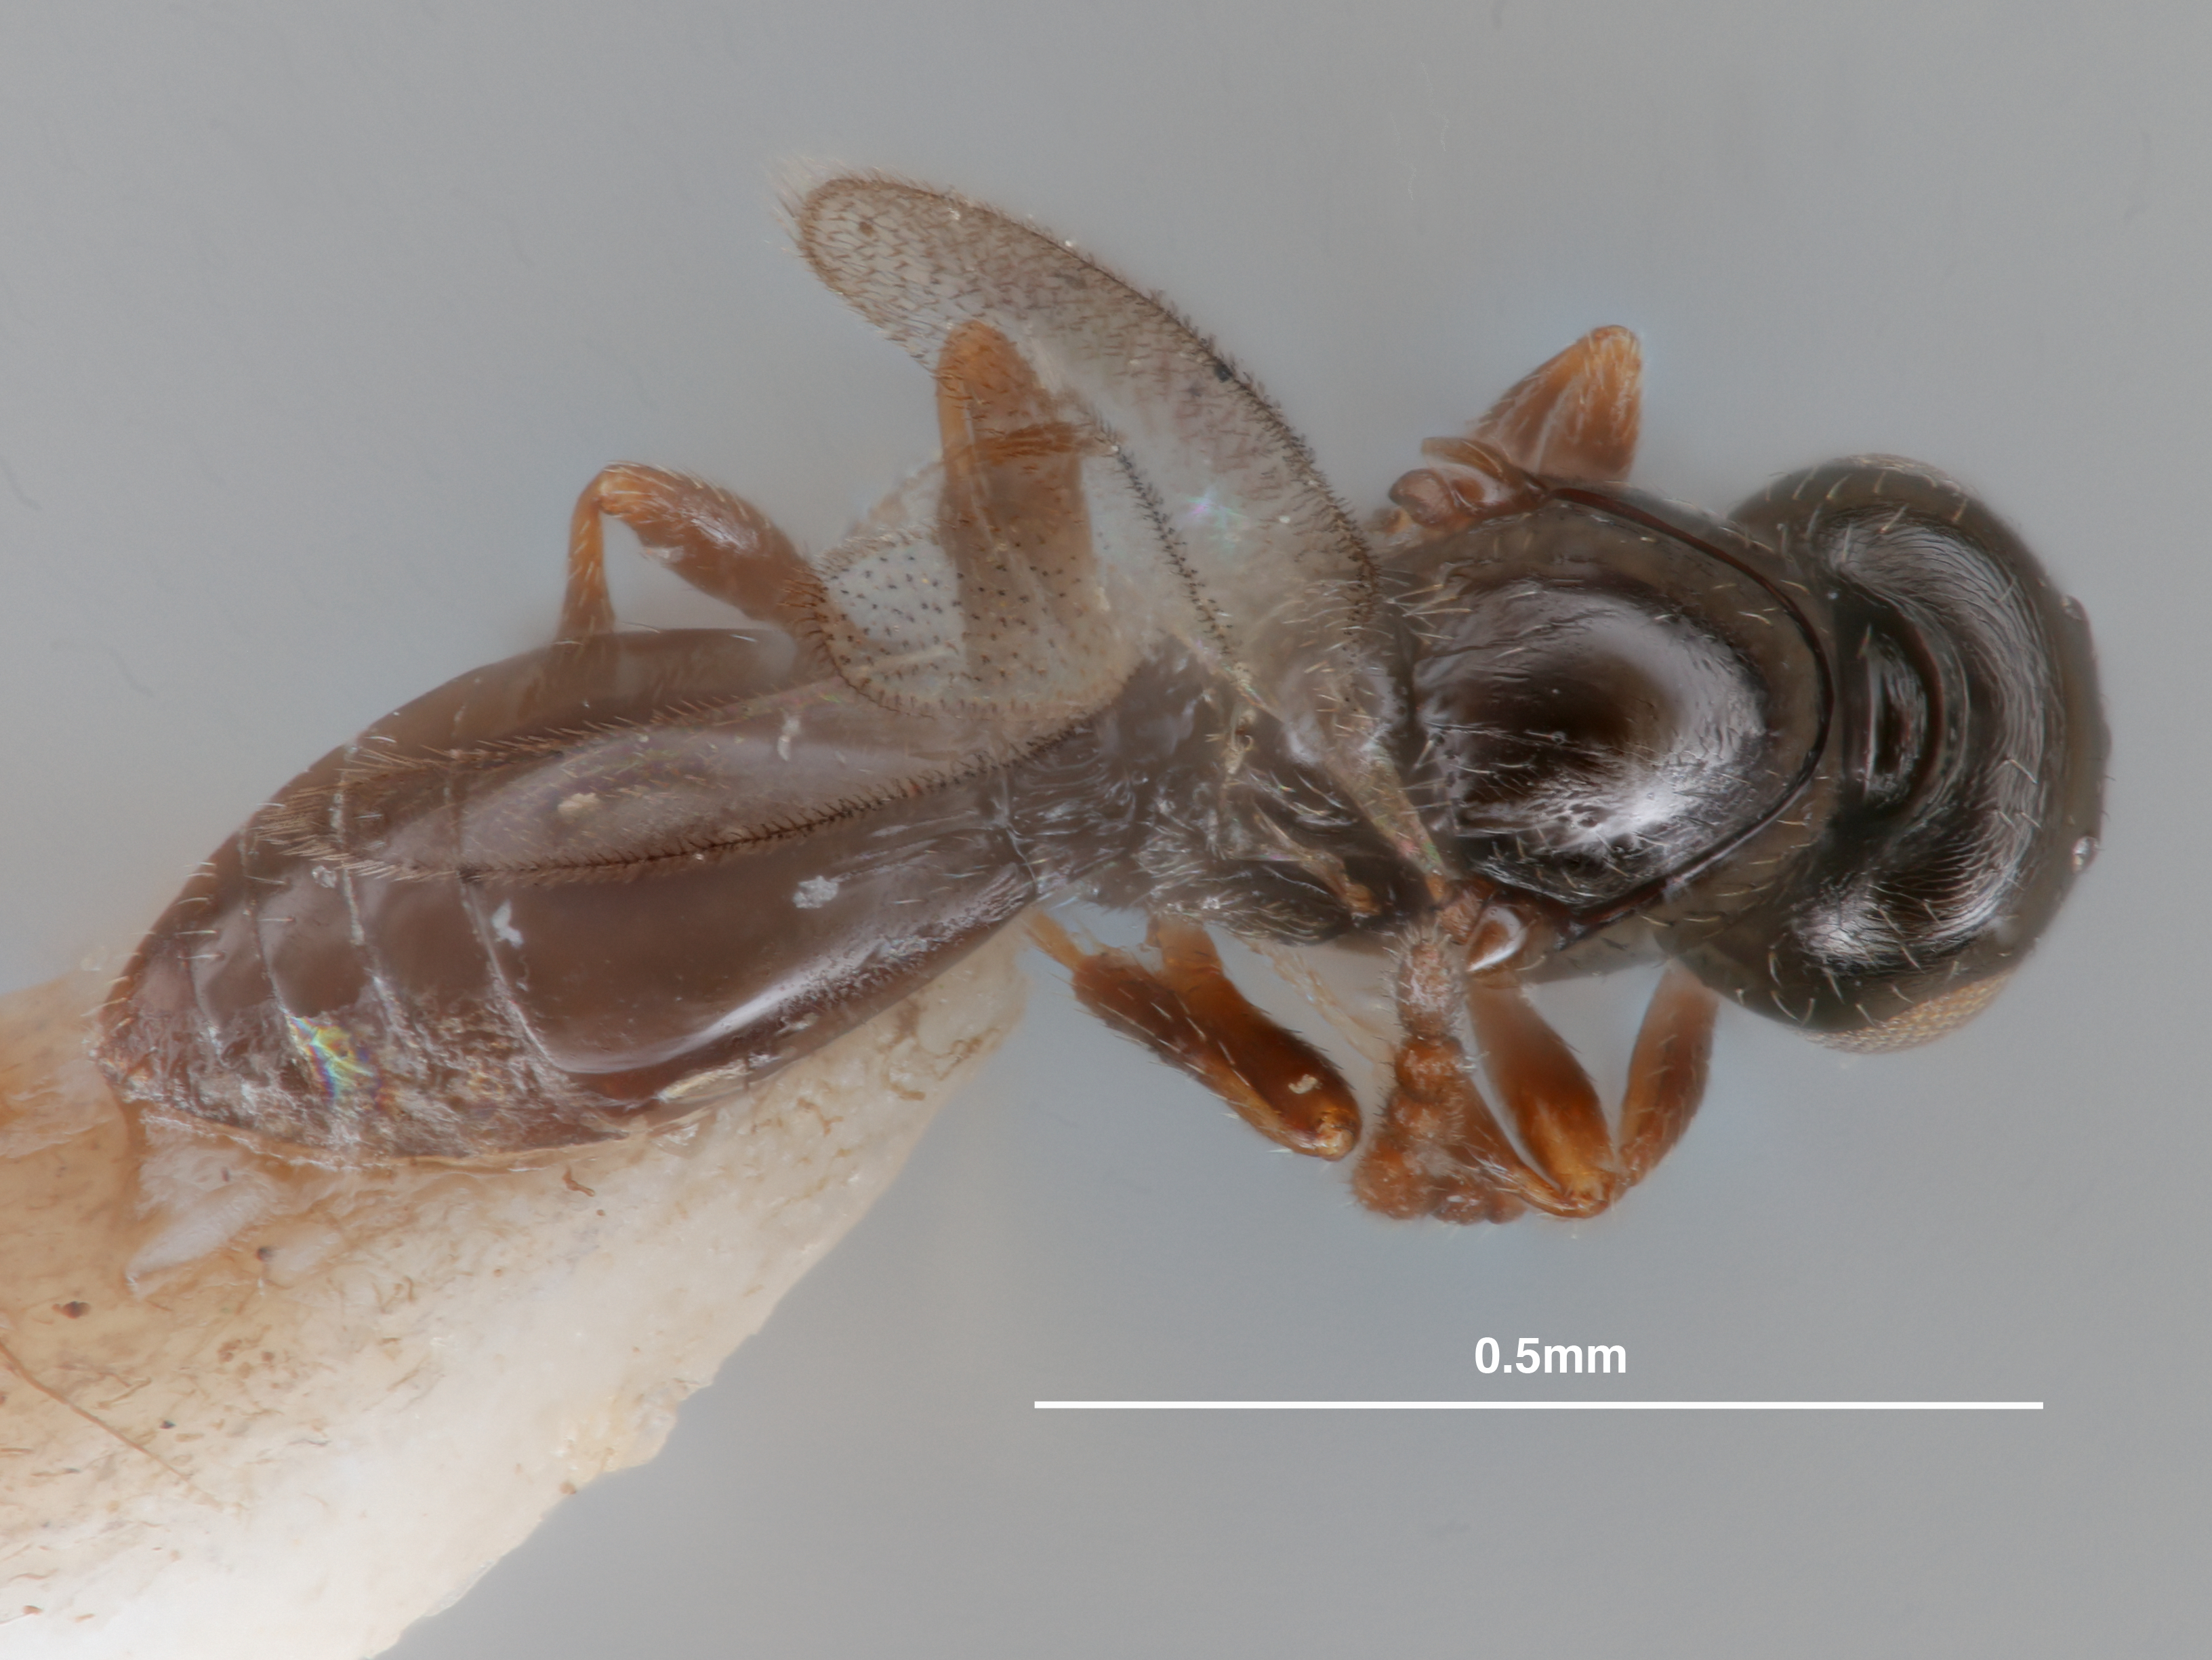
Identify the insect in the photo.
Platygaster chilophagae
